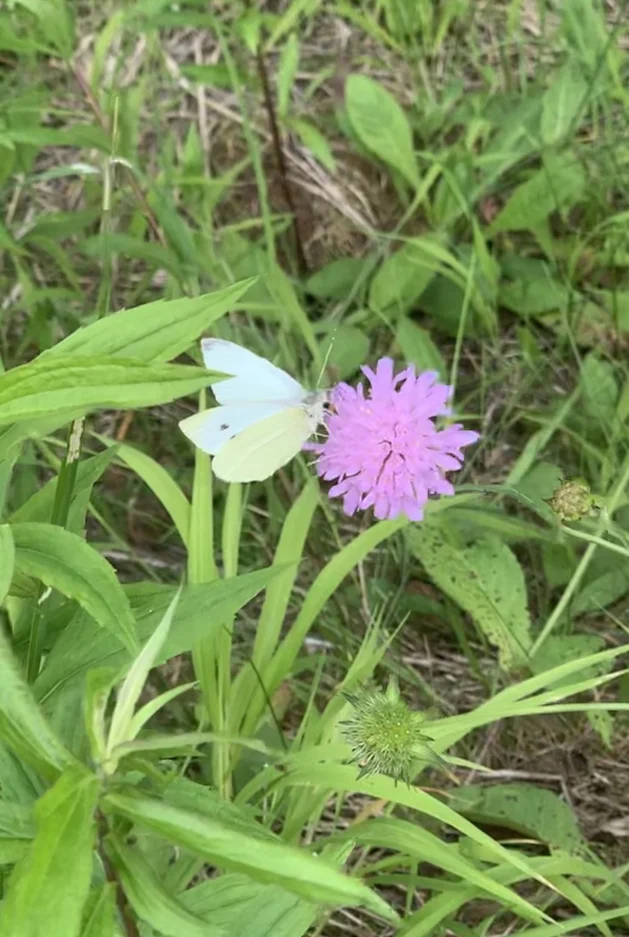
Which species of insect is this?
Pieris rapae
